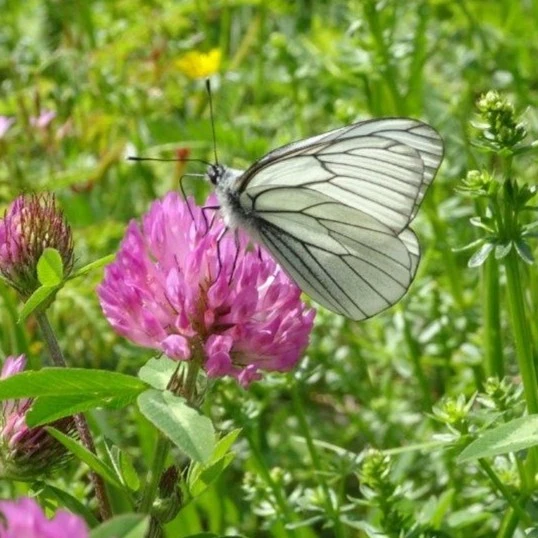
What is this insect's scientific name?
Aporia crataegi
